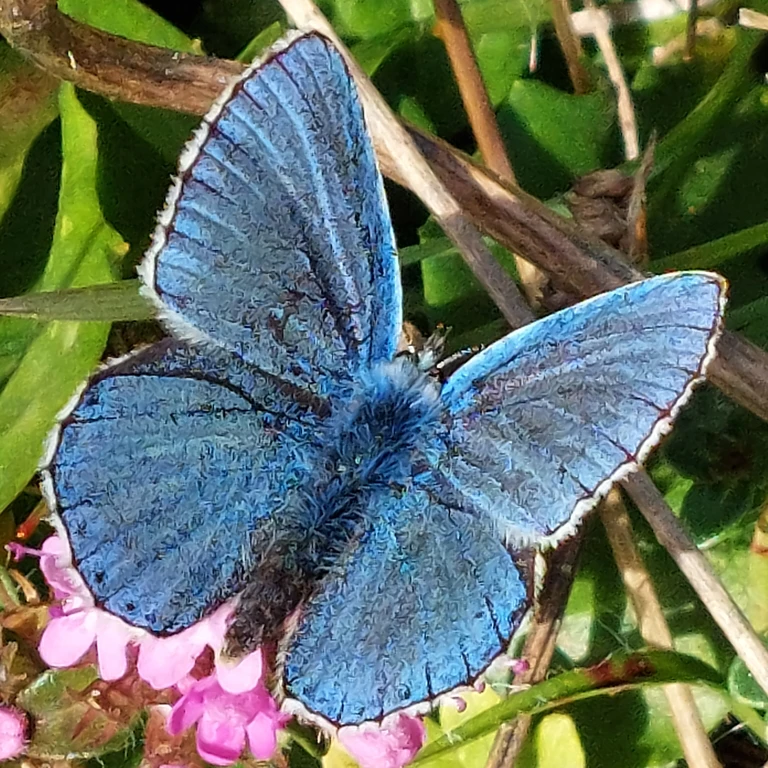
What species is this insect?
Lysandra bellargus
